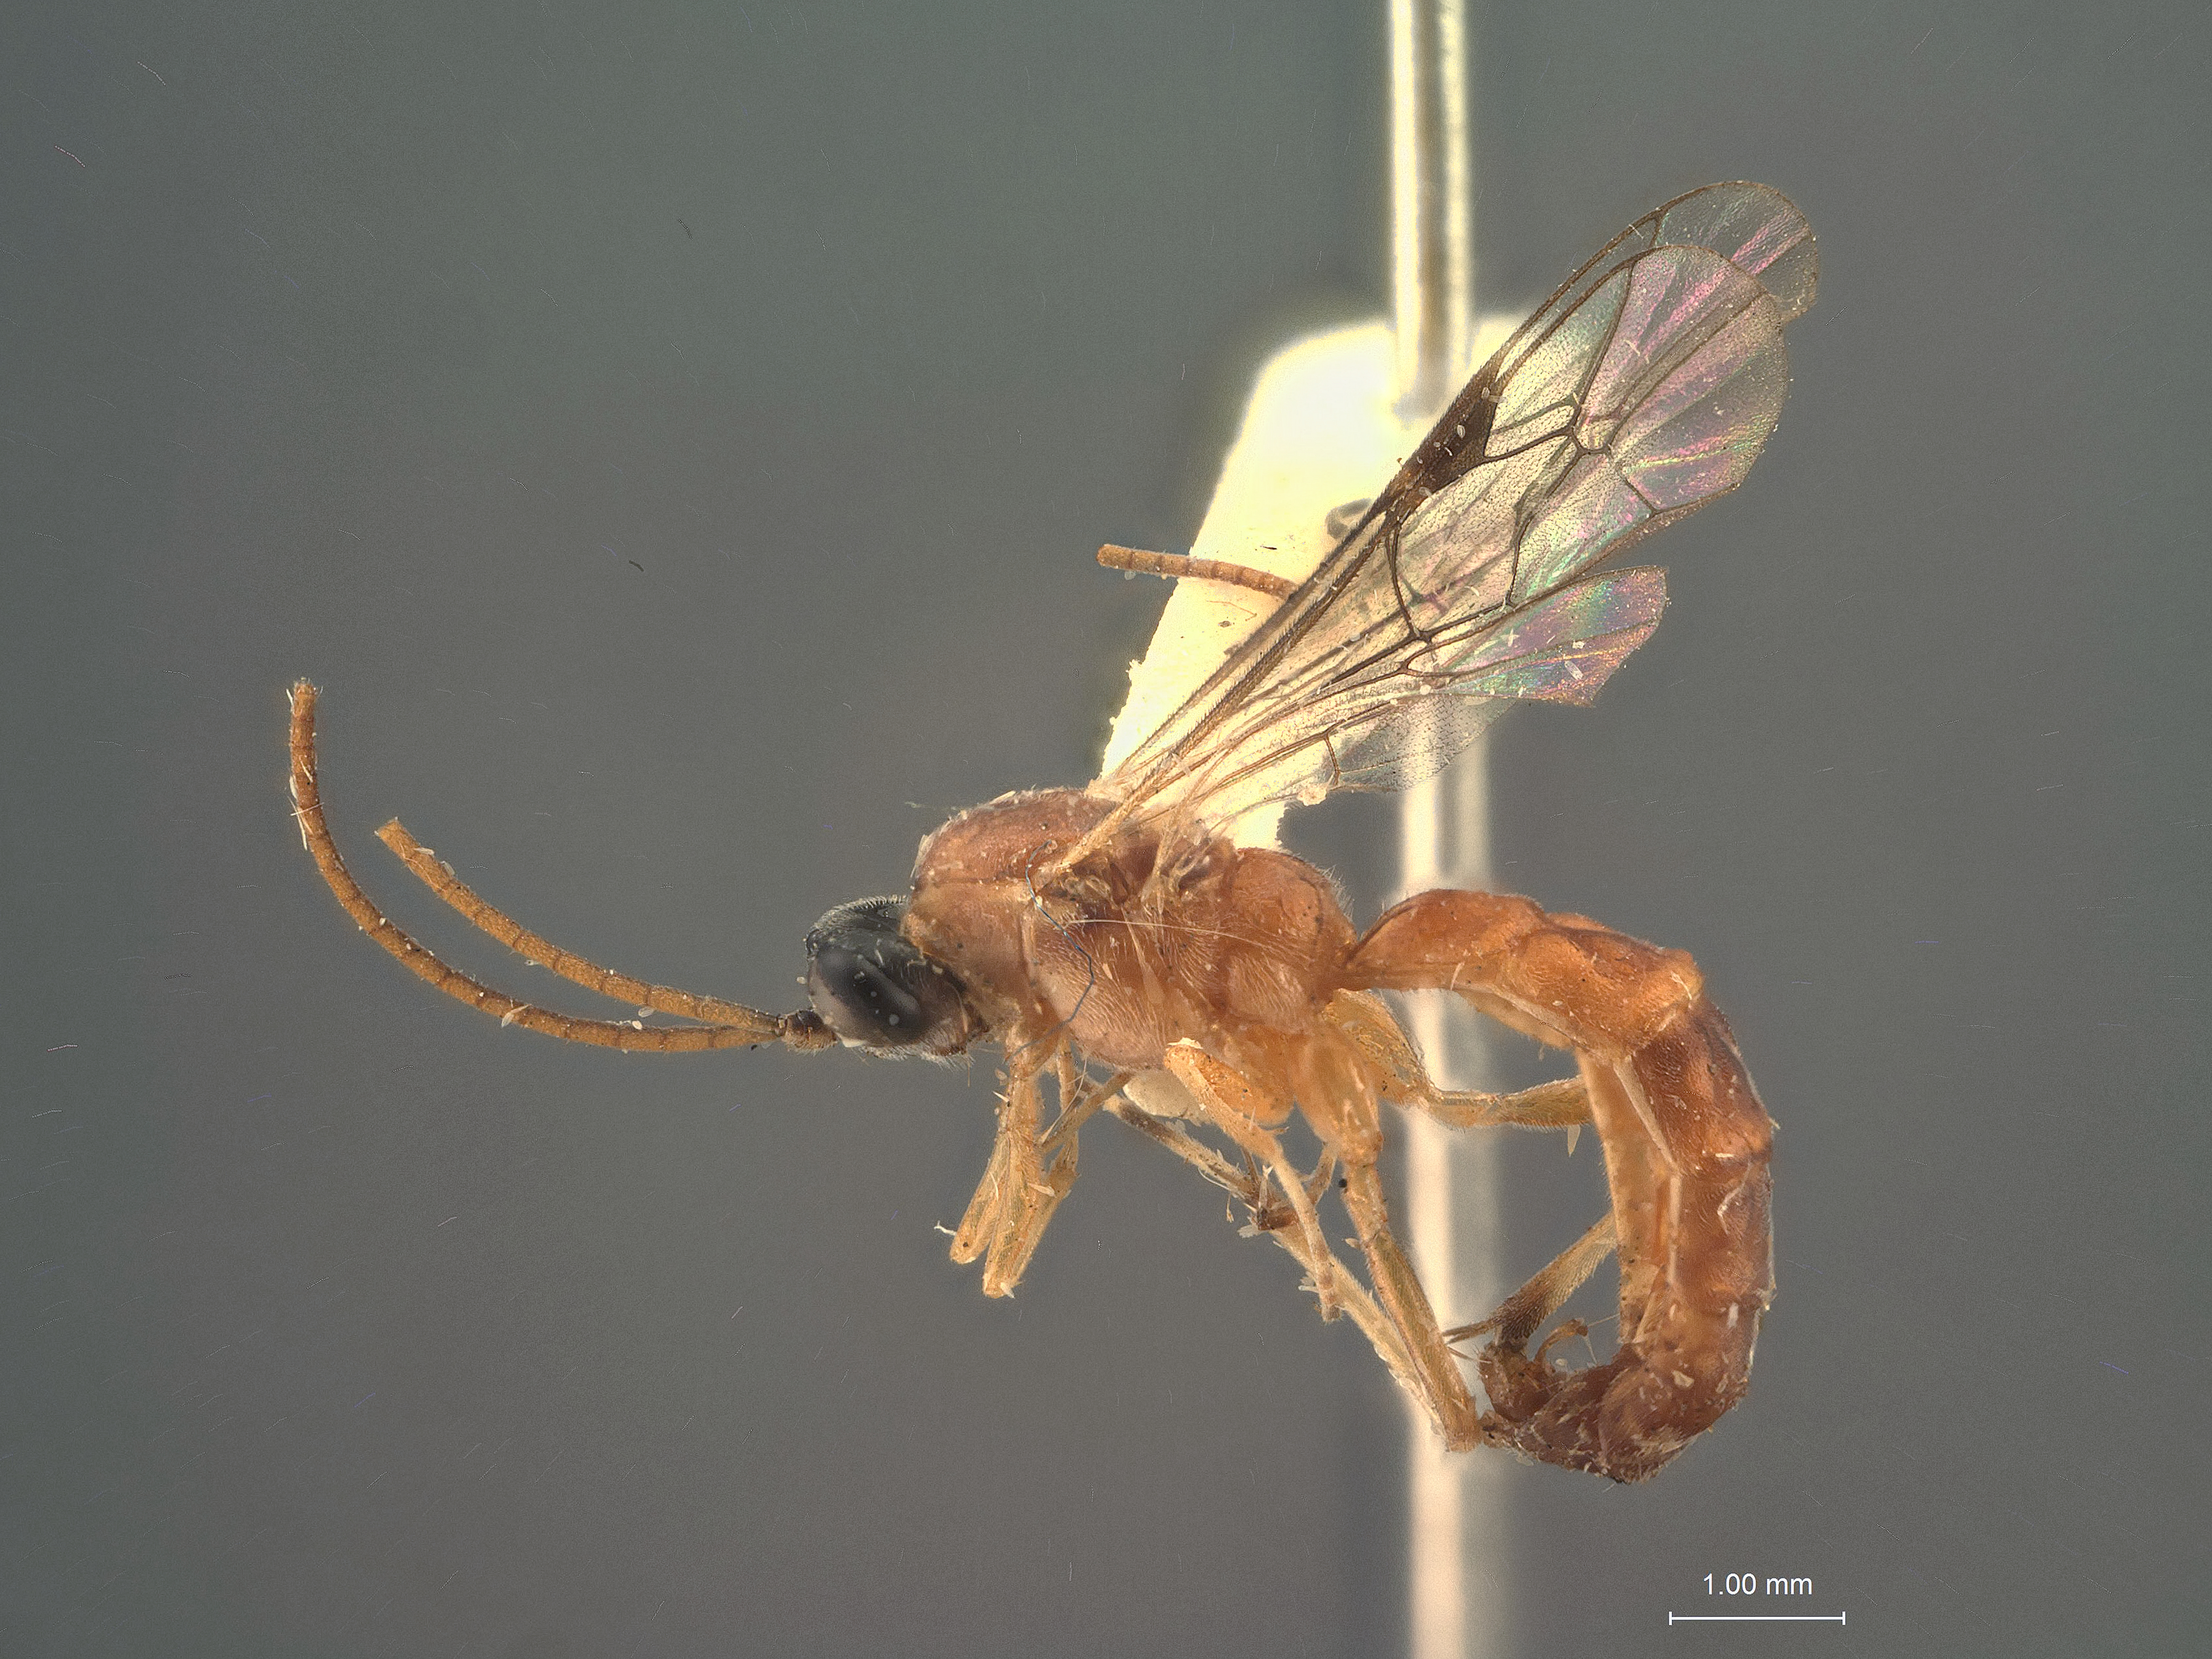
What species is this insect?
Glypta infrequens
